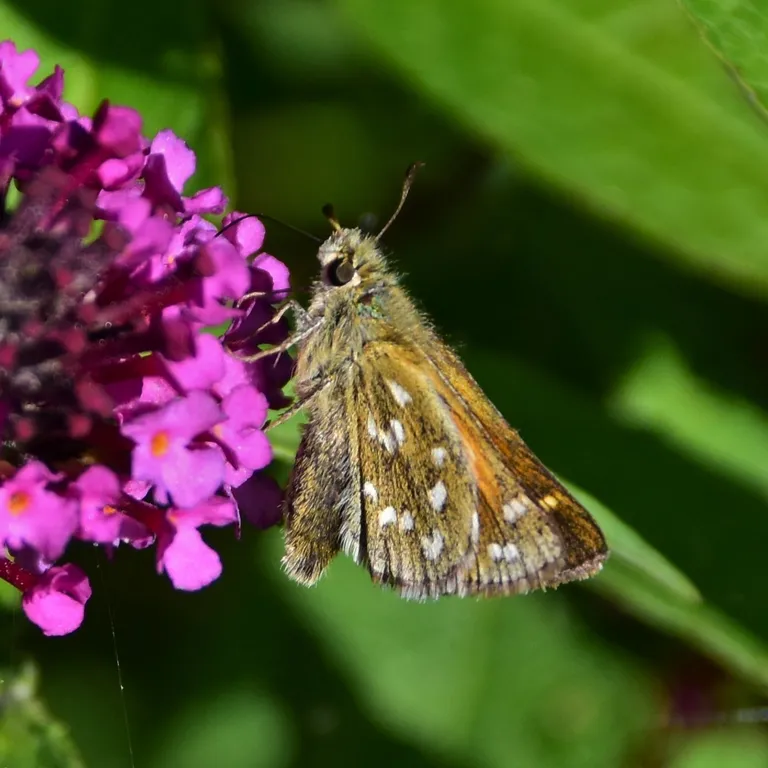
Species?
Hesperia comma
